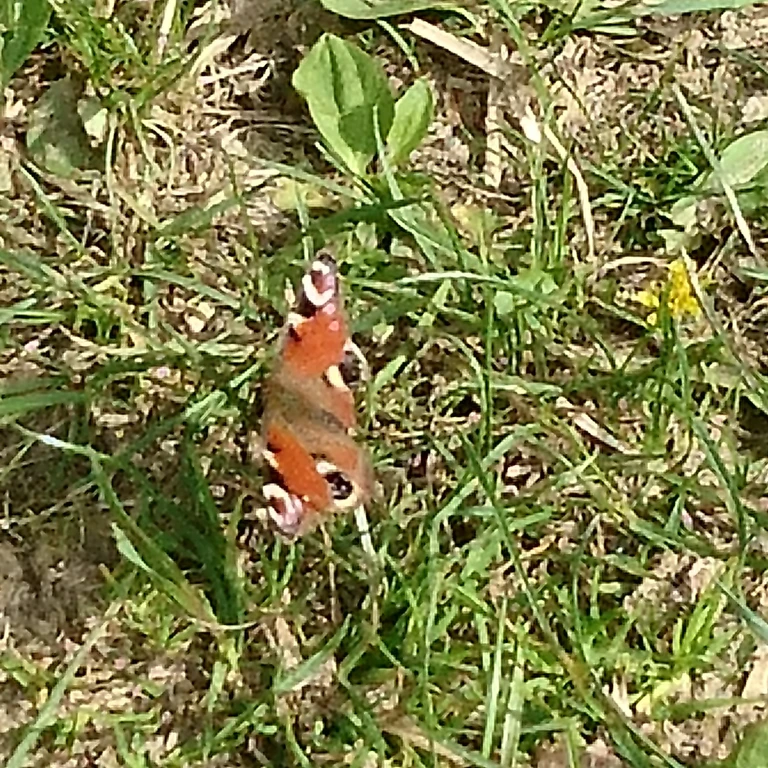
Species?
Aglais io
